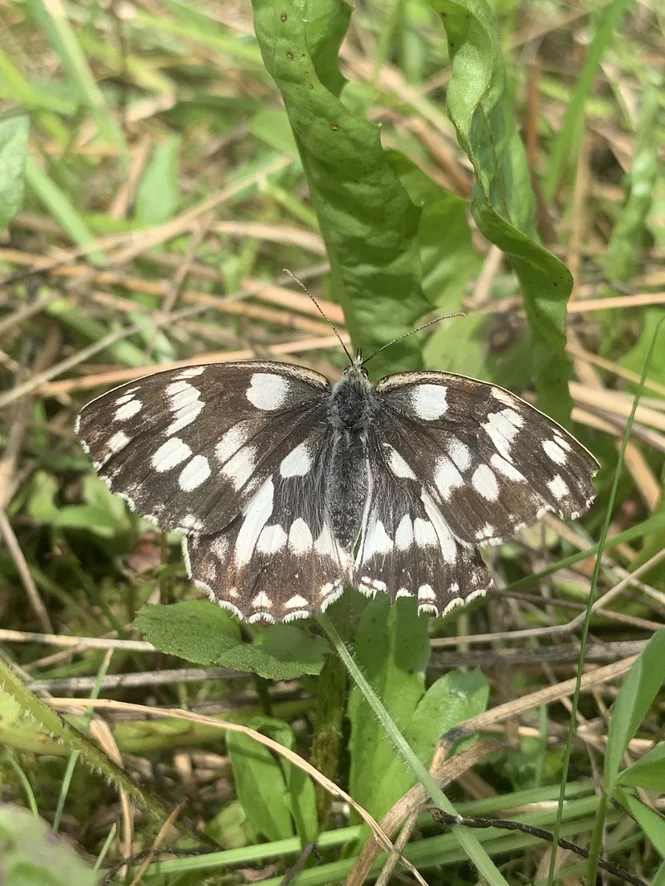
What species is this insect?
Melanargia galathea
